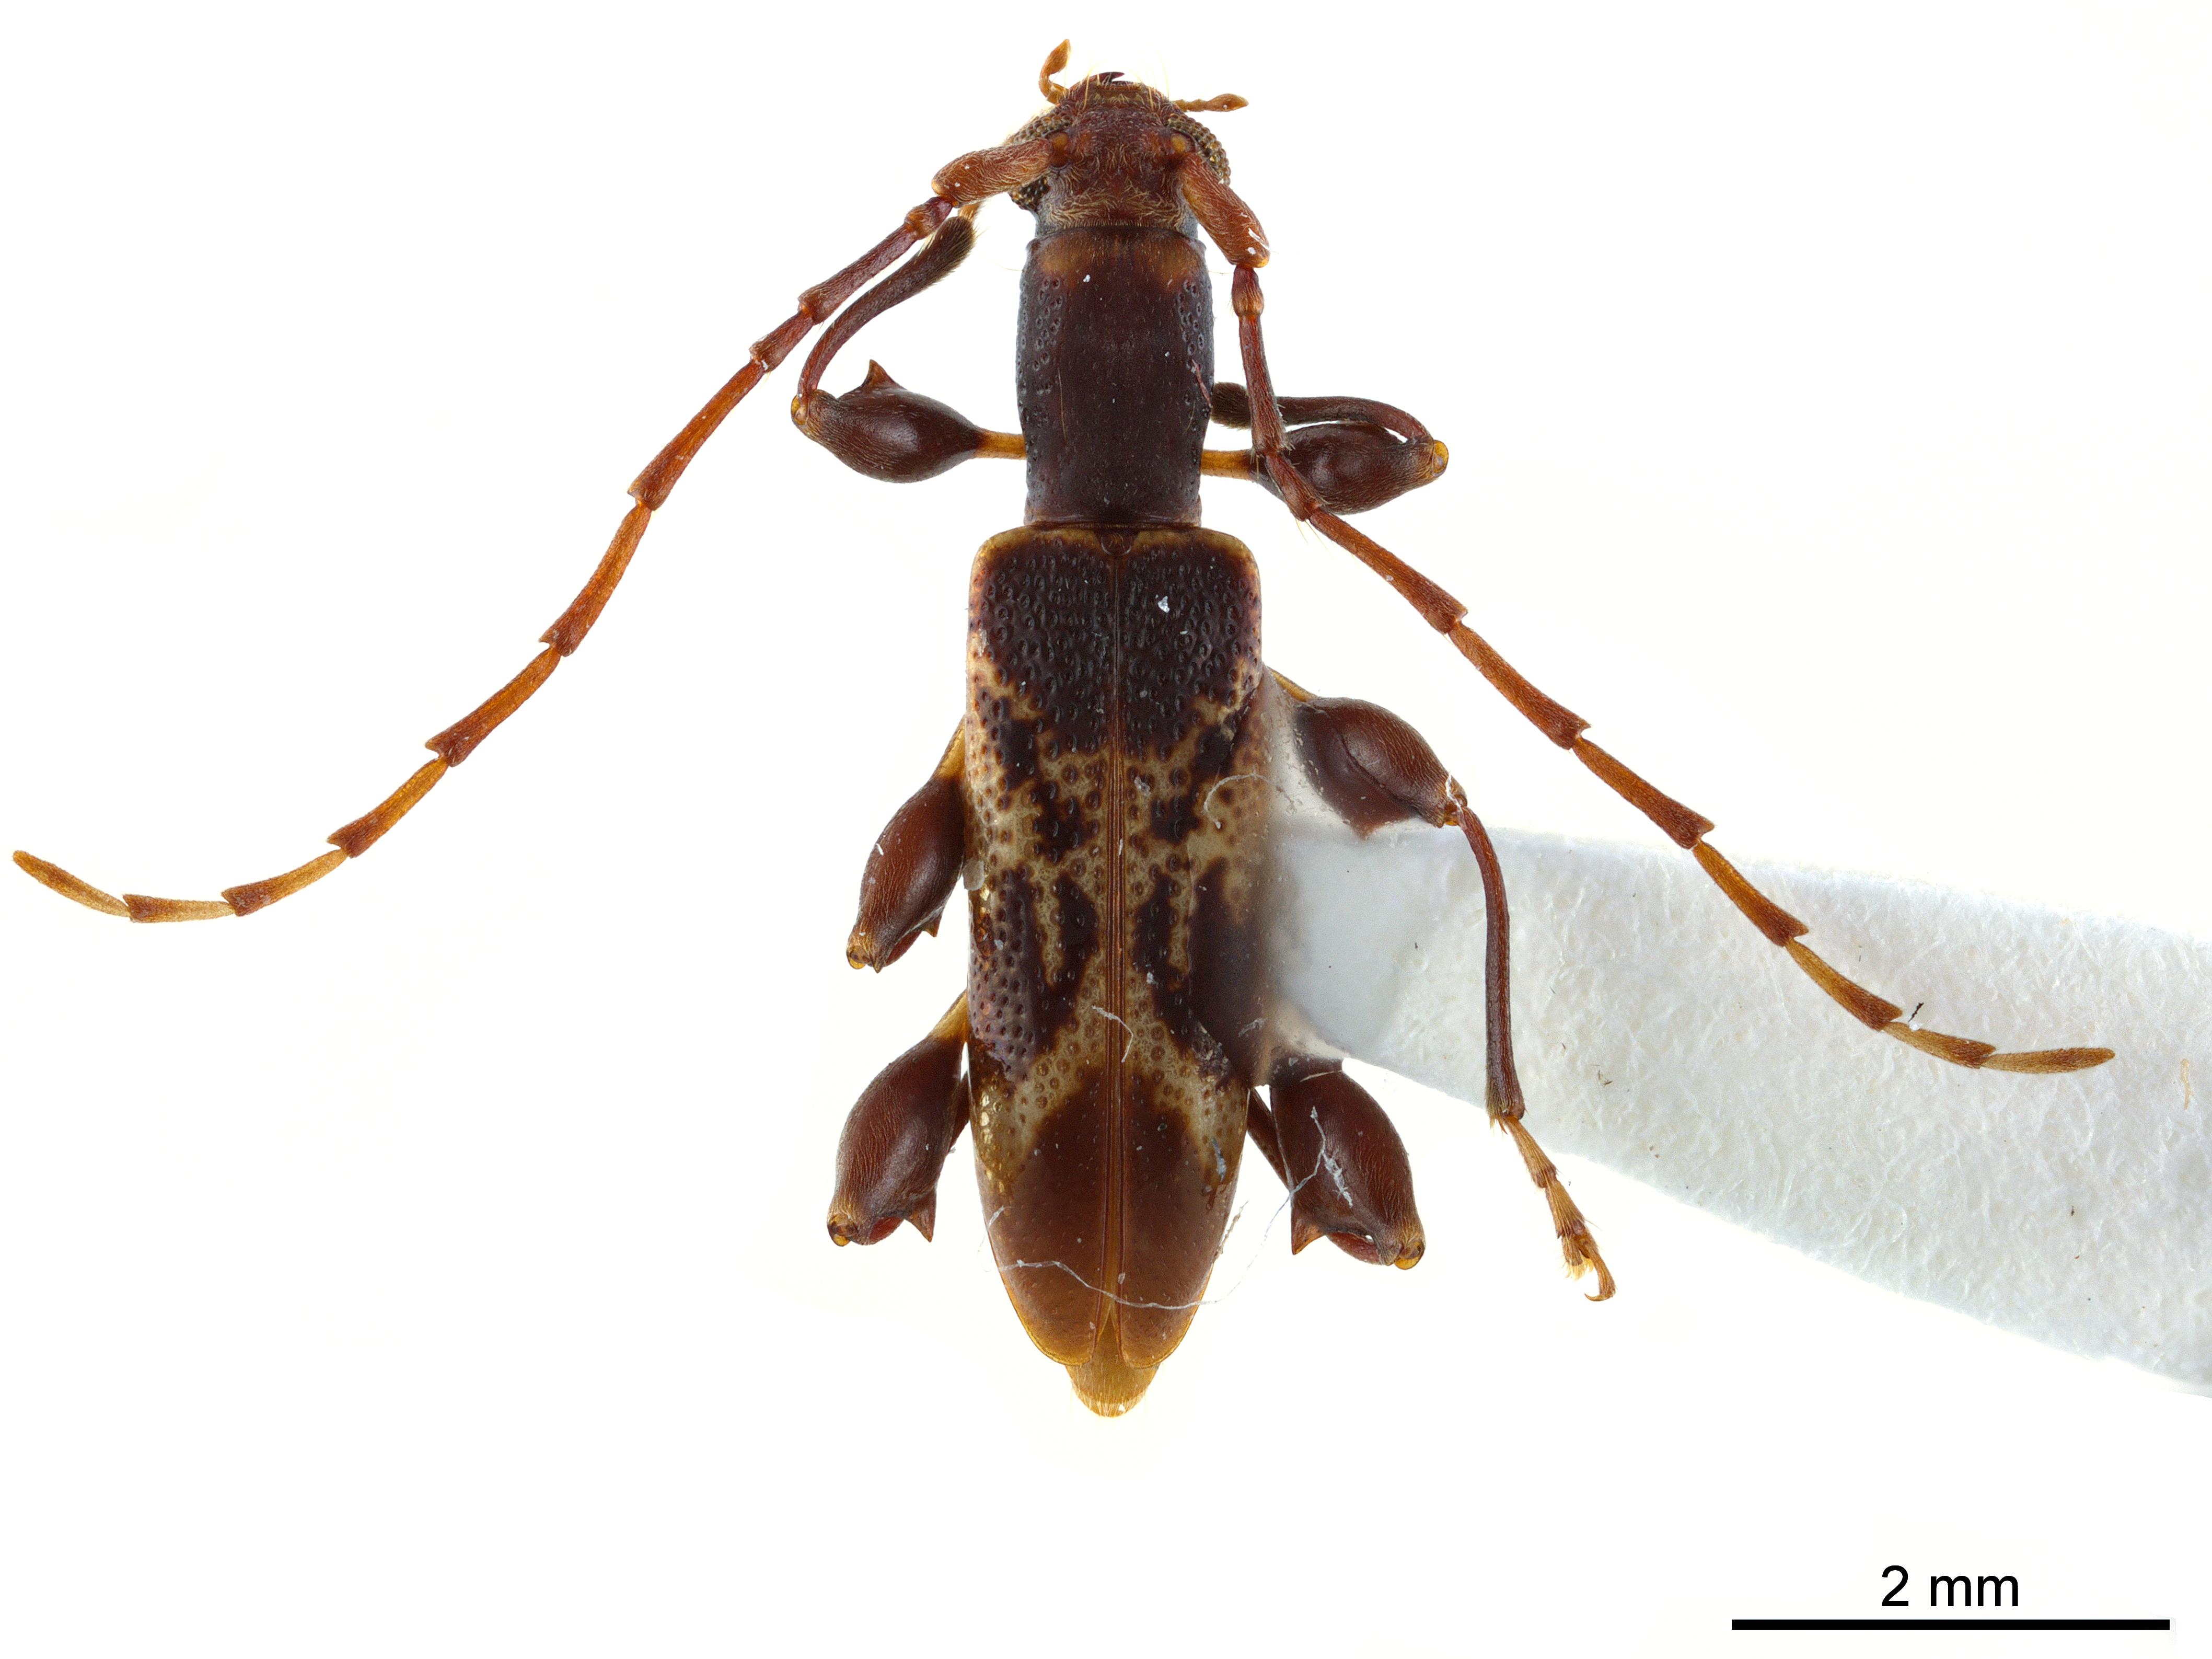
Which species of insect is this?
Plectromerus lingafelteri
